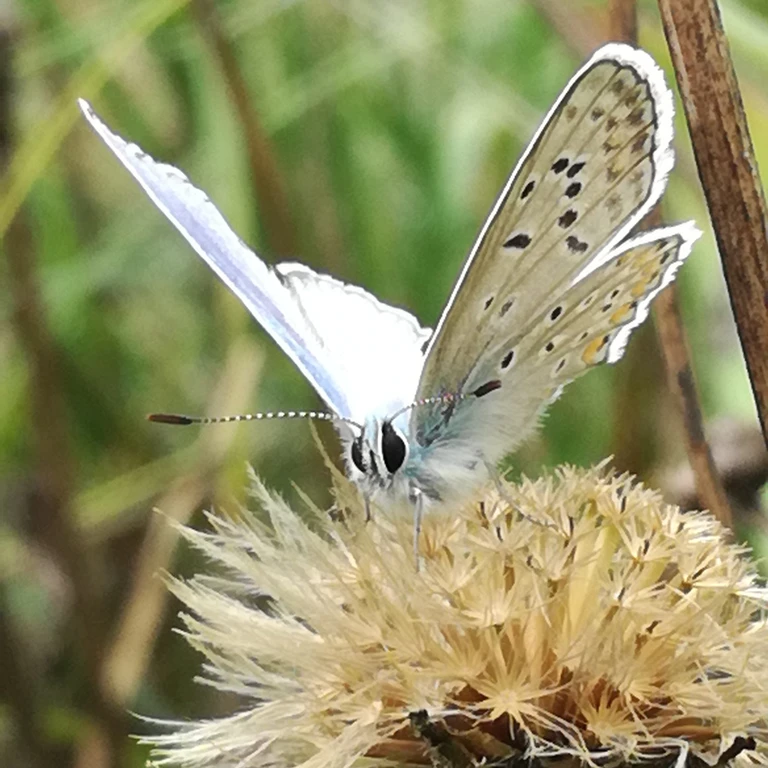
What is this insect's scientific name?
Polyommatus icarus
